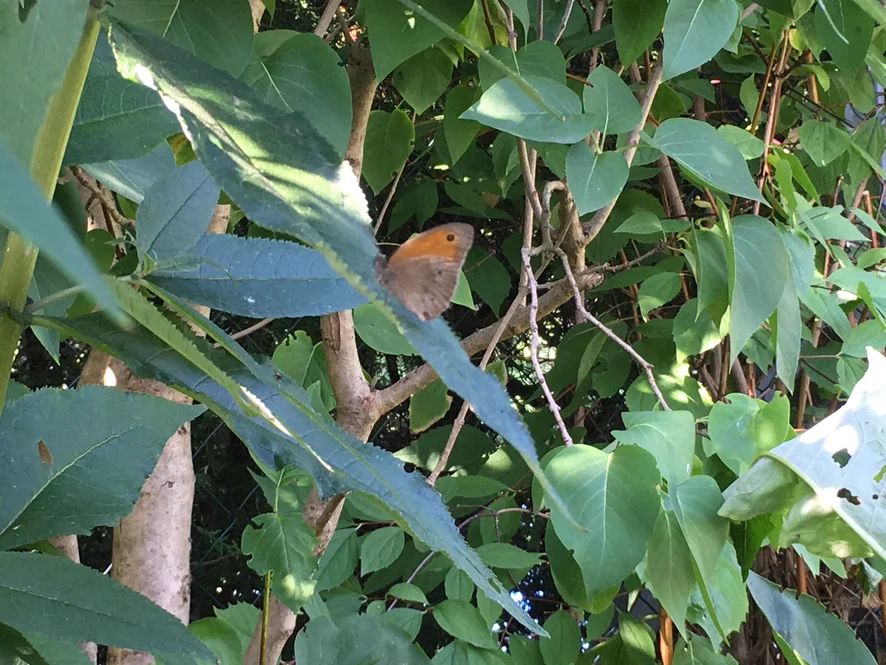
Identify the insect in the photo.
Maniola jurtina
